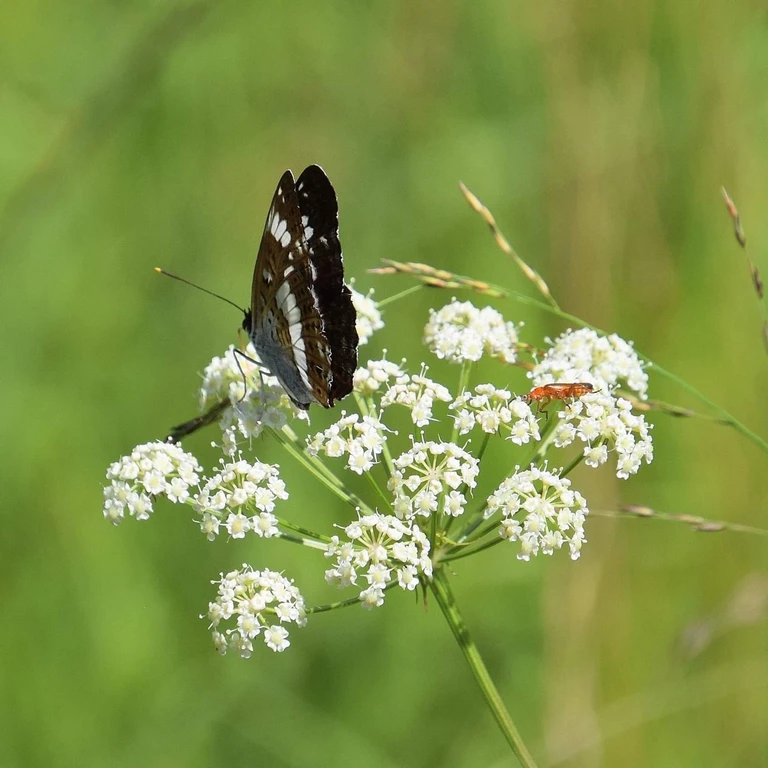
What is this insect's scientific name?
Limenitis camilla (also Ladoga camilla)
